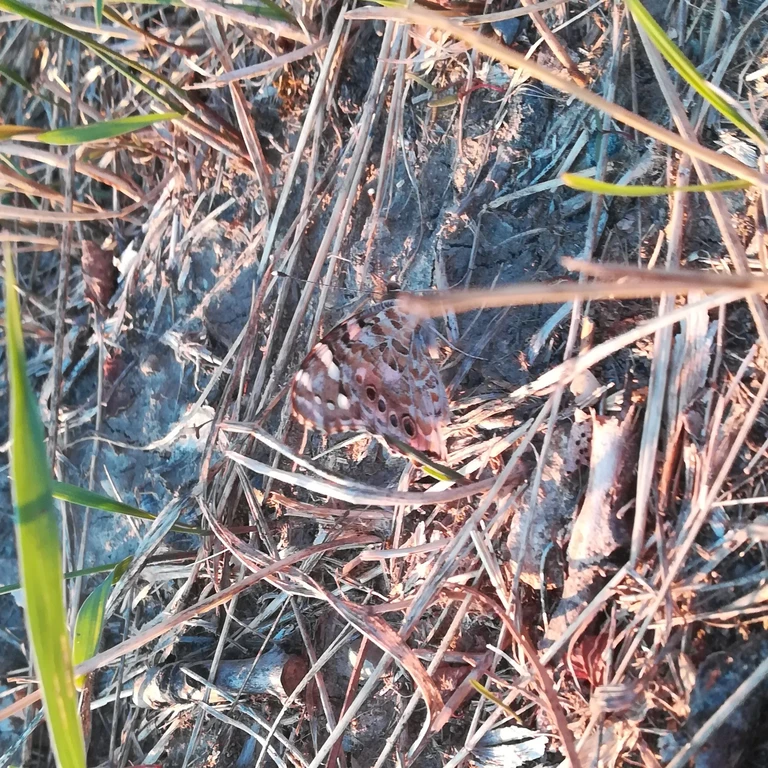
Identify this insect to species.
Vanessa cardui
